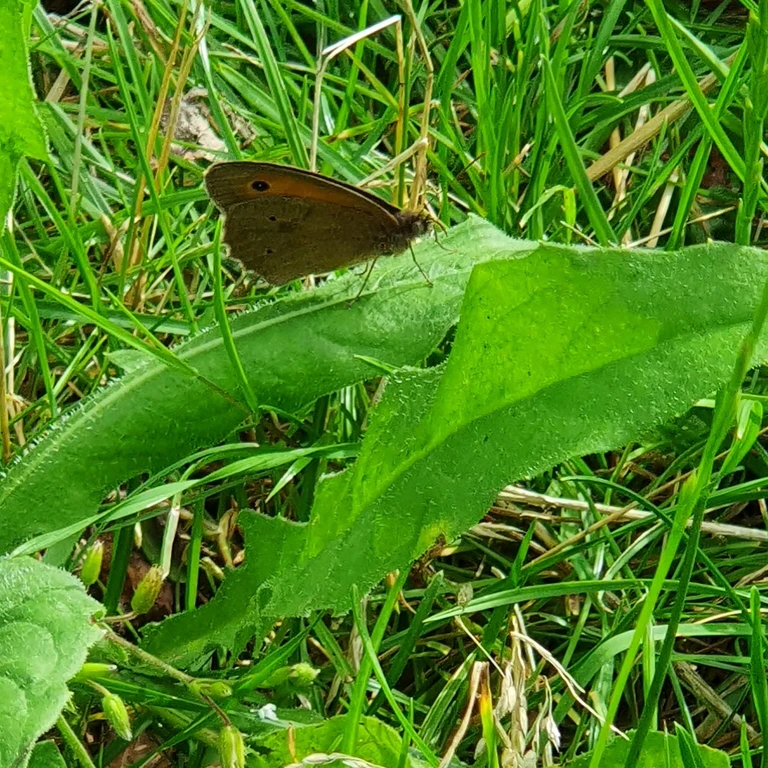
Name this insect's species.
Maniola jurtina
